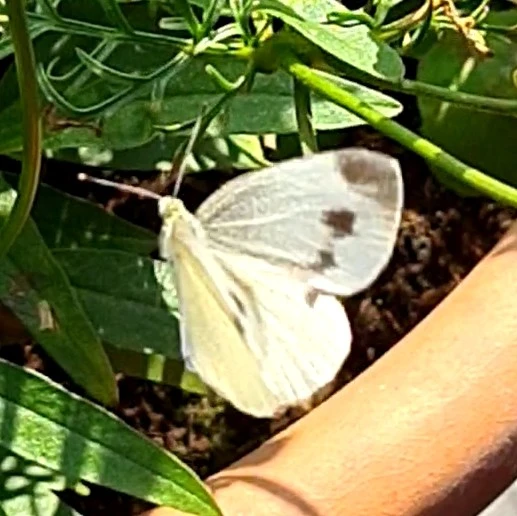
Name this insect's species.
Pieris mannii
